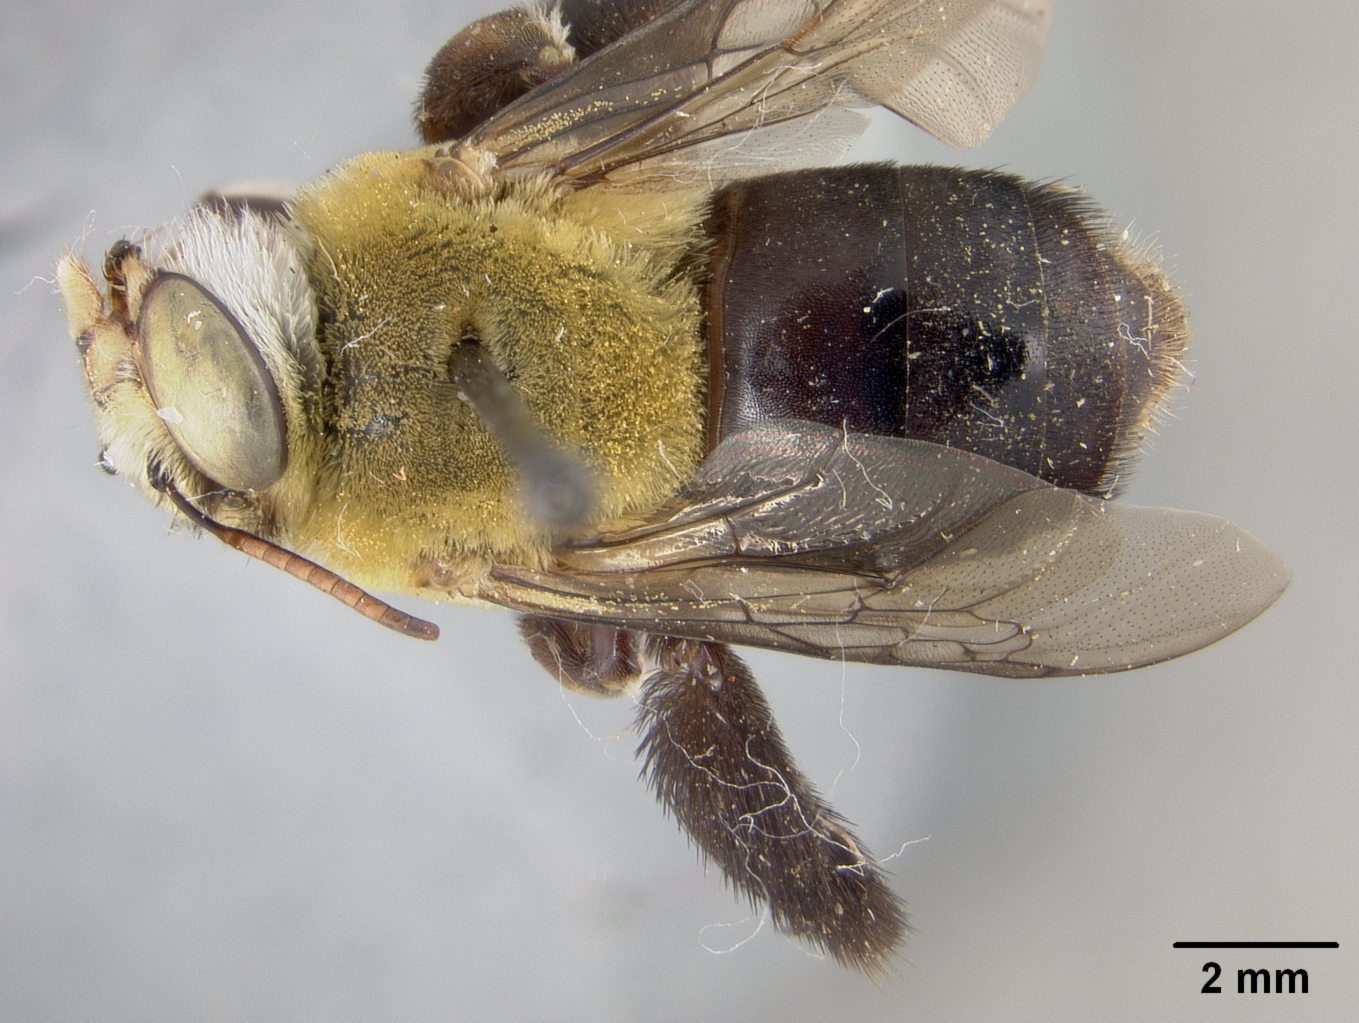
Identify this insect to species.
Centris ruae
